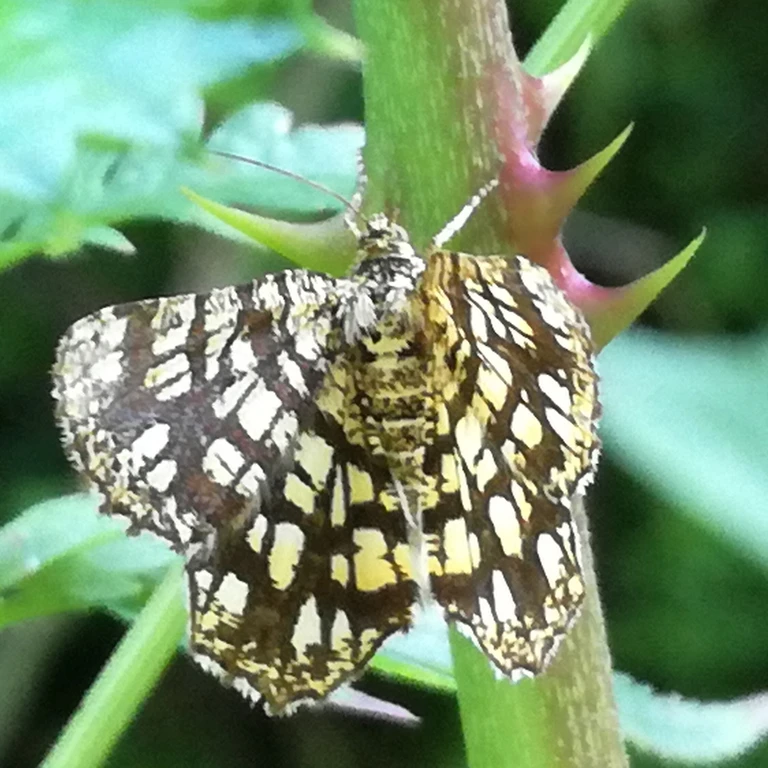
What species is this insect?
Chiasmia clathrata
